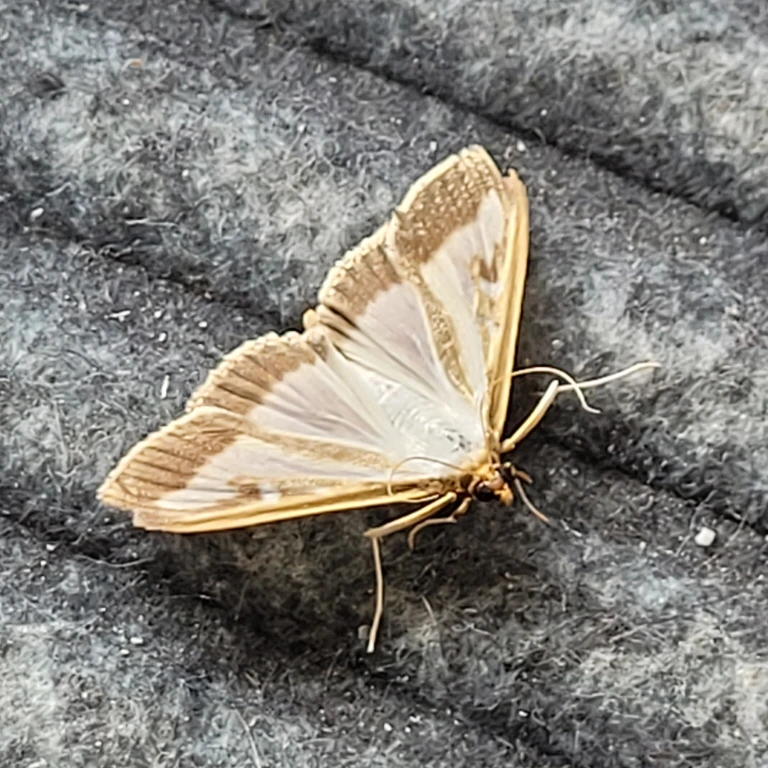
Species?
Cydalima perspectalis
